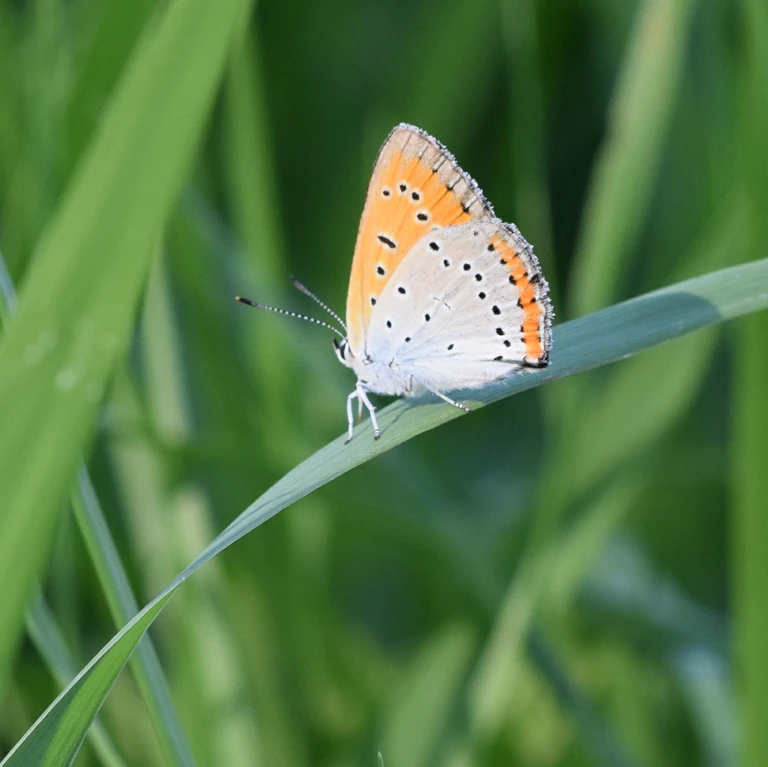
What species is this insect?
Lycaena dispar
